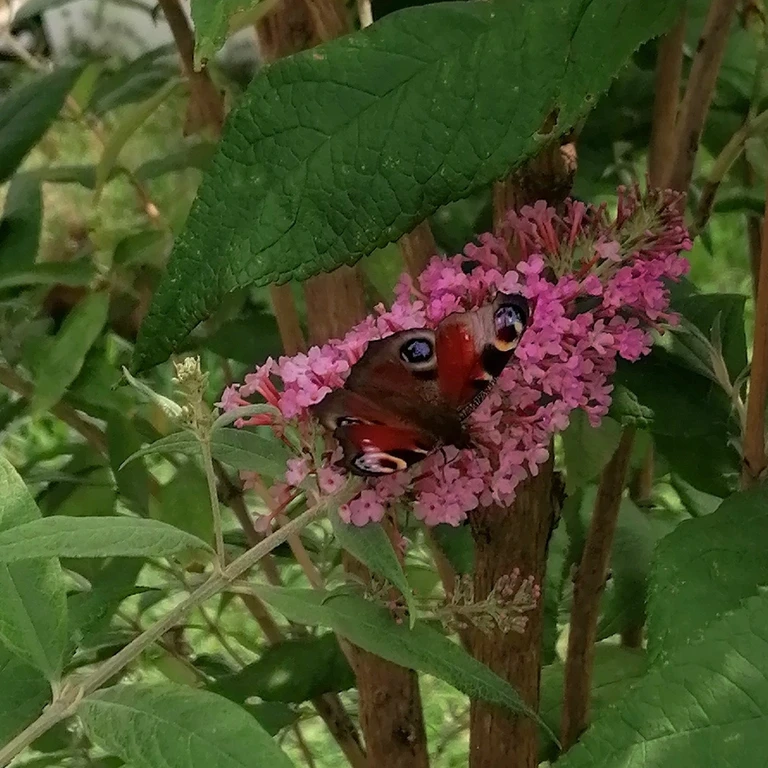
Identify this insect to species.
Aglais io
